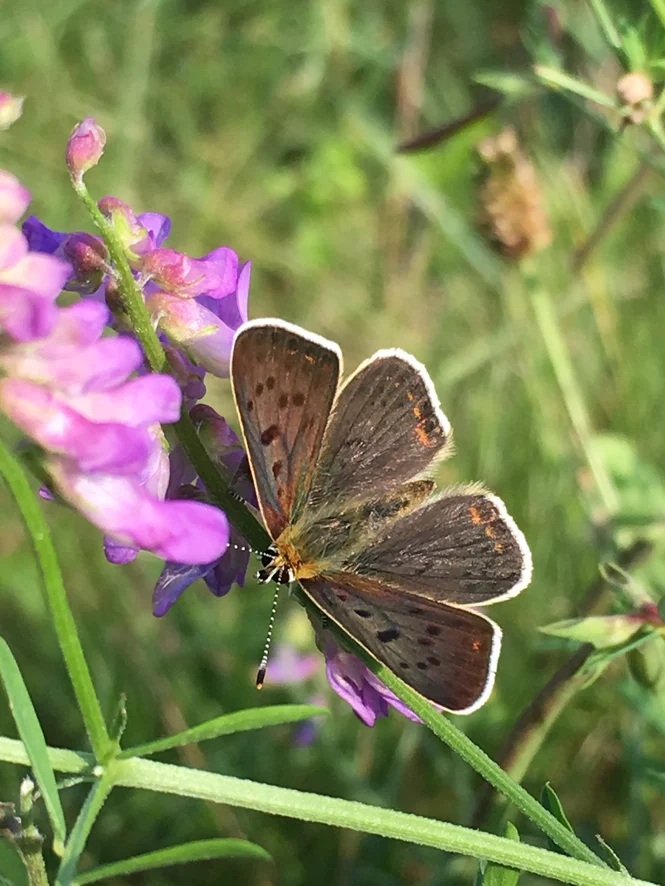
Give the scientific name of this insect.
Lycaena tityrus (also Loweia tityrus)
